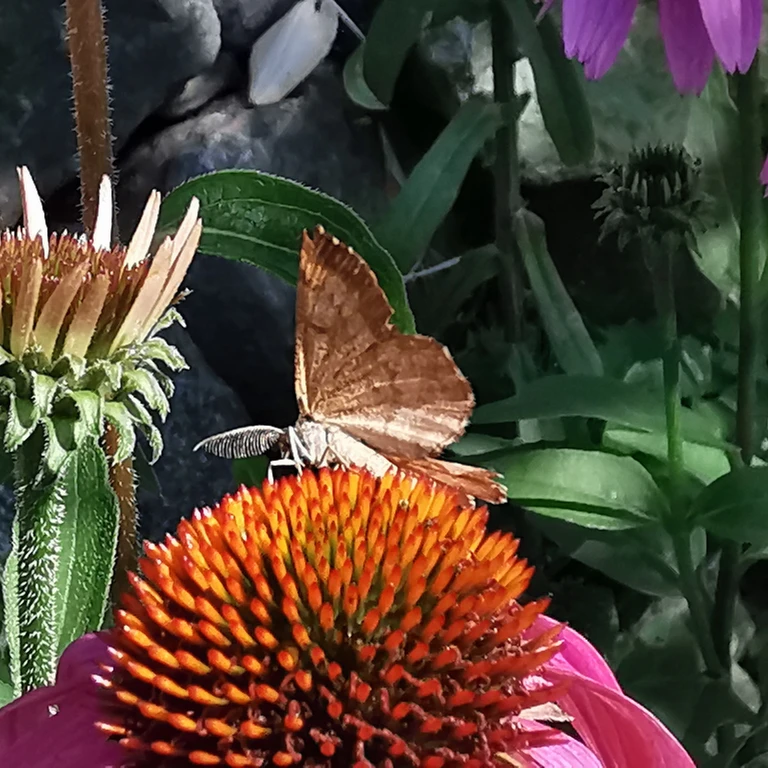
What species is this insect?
Ematurga atomaria
